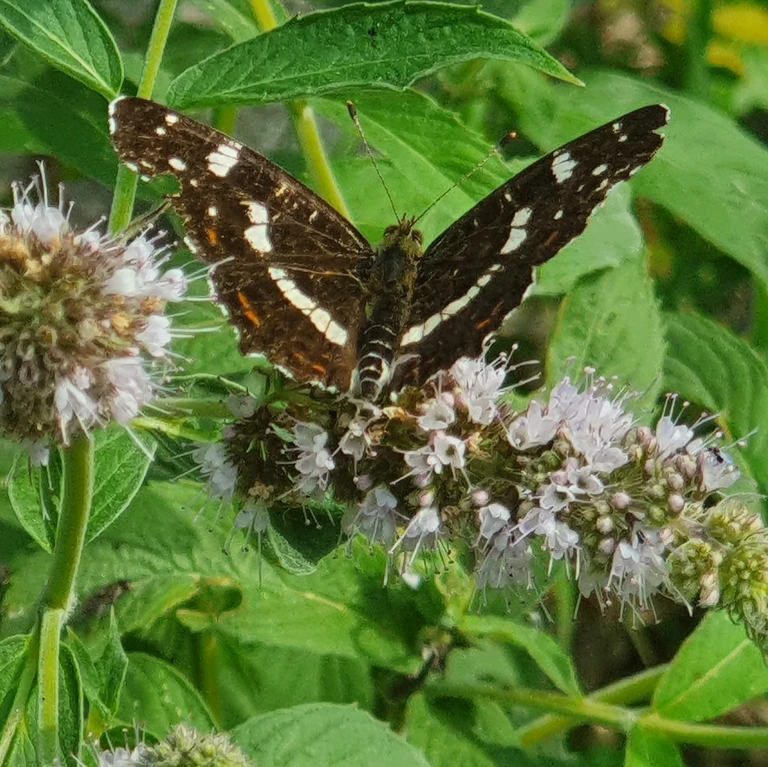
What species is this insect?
Araschnia levana
